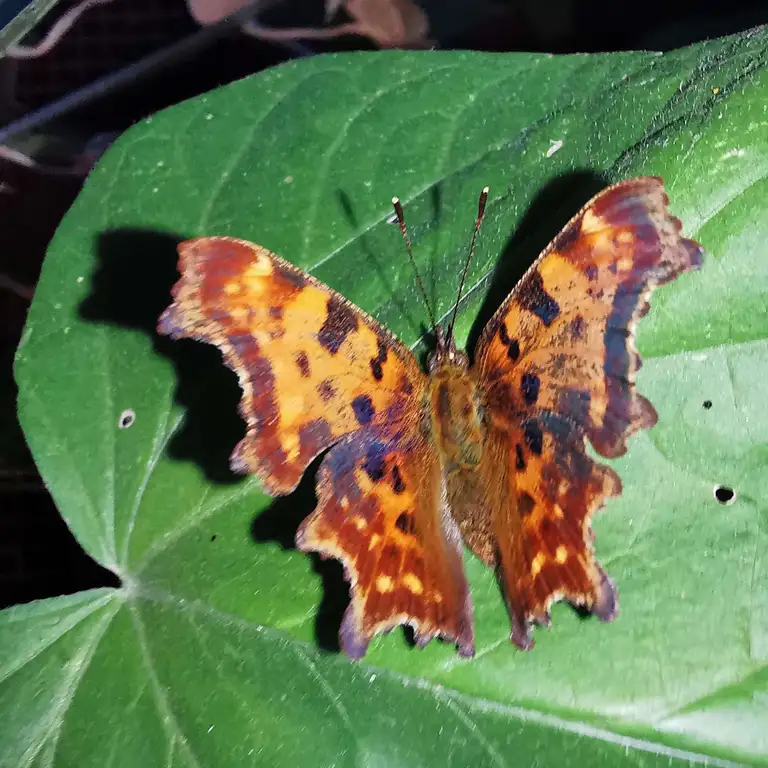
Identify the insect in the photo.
Polygonia c-album
